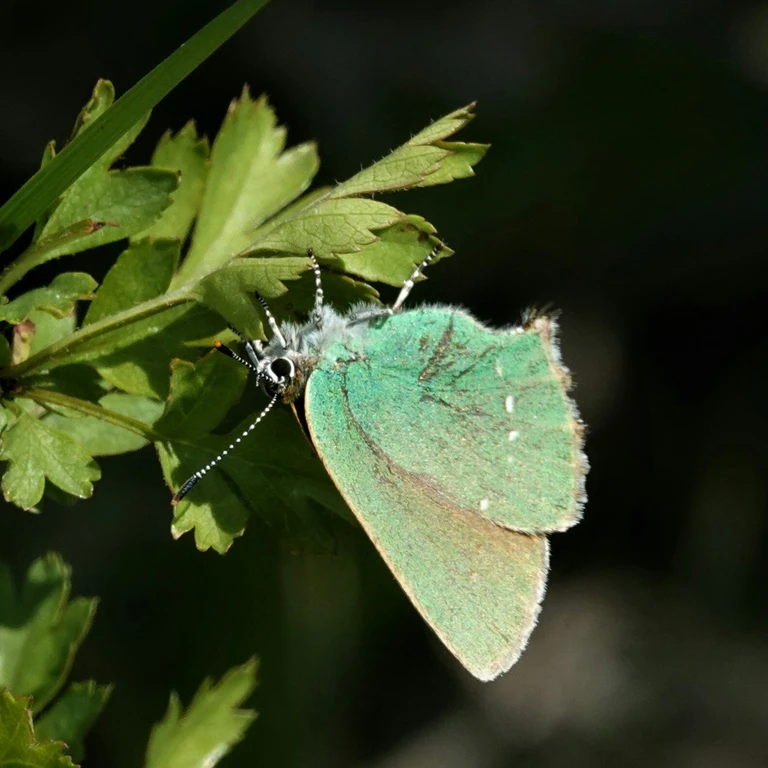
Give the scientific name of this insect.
Callophrys rubi
